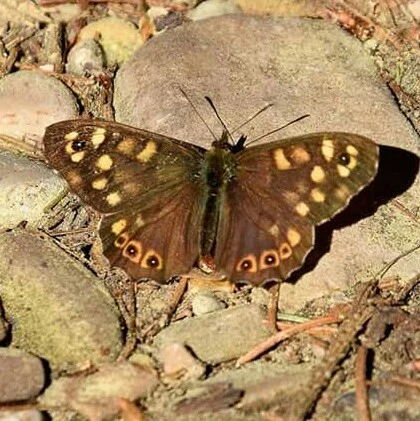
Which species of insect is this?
Pararge aegeria
